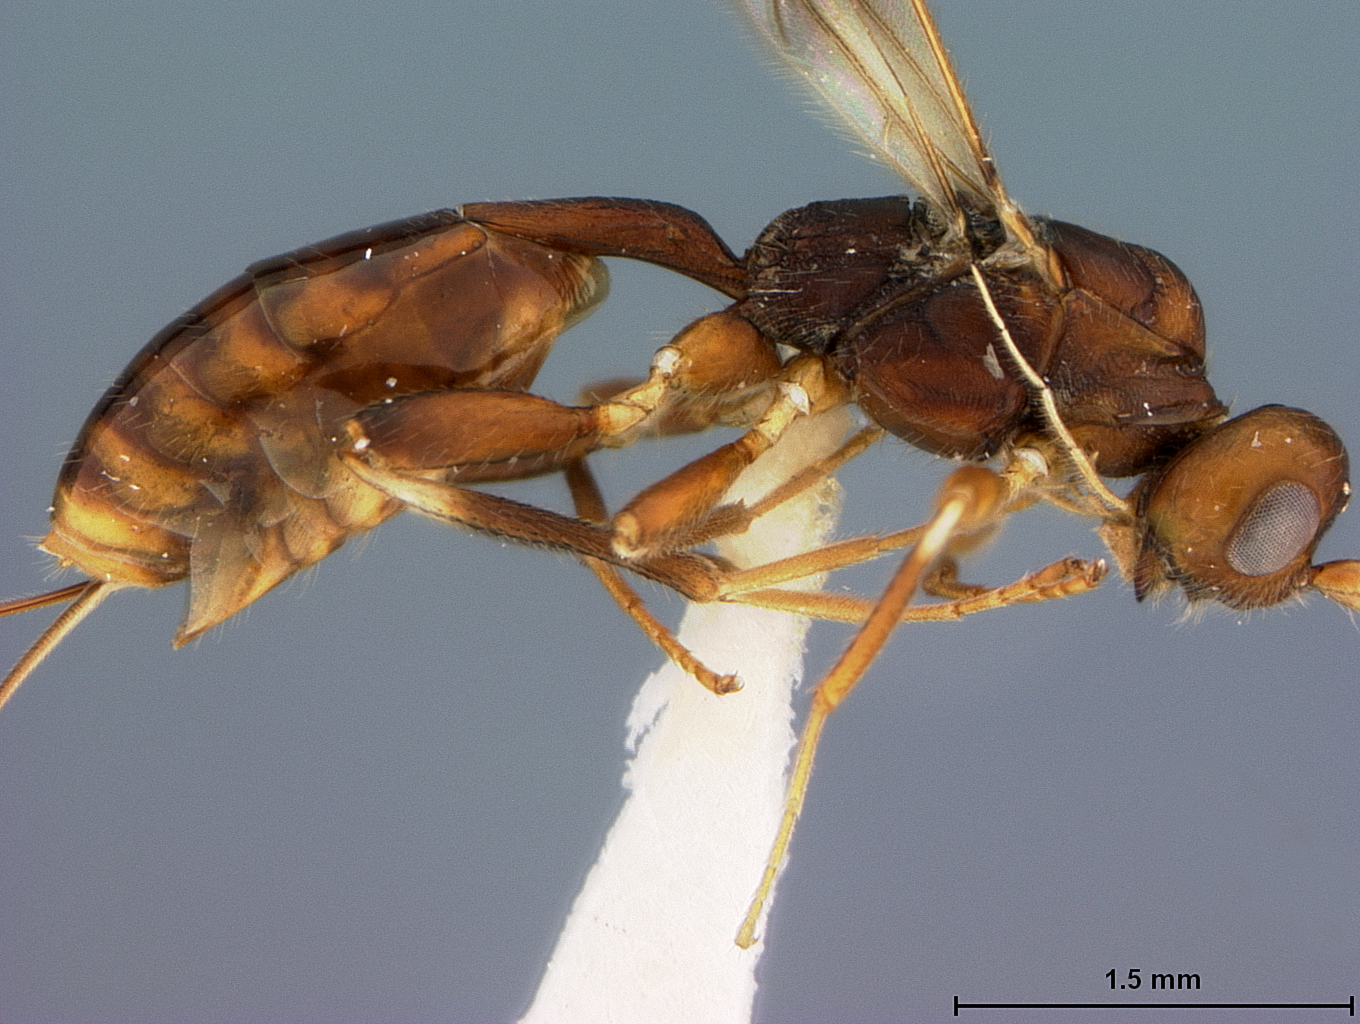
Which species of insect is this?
Spathius comes
